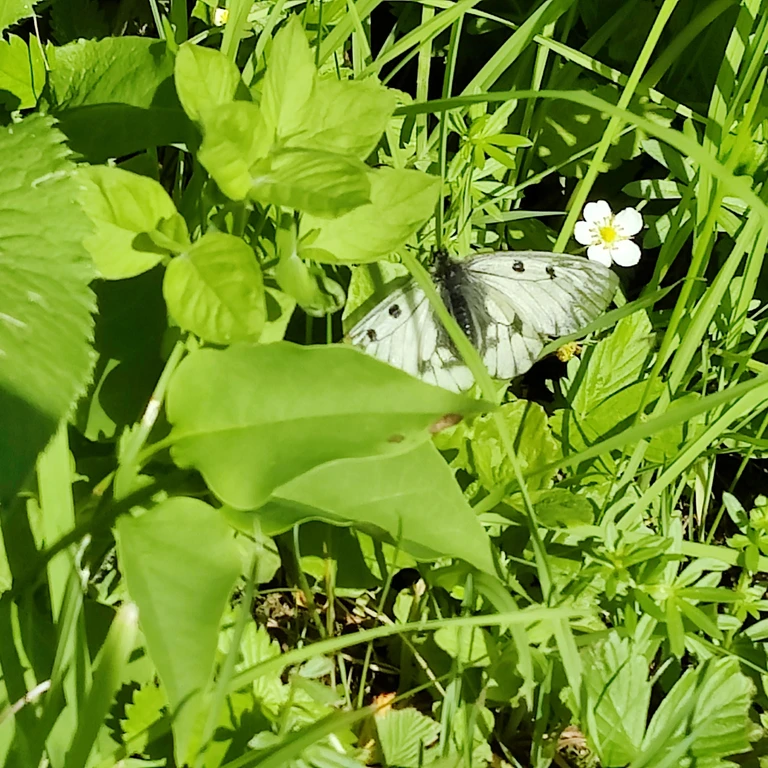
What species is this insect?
Parnassius mnemosyne
